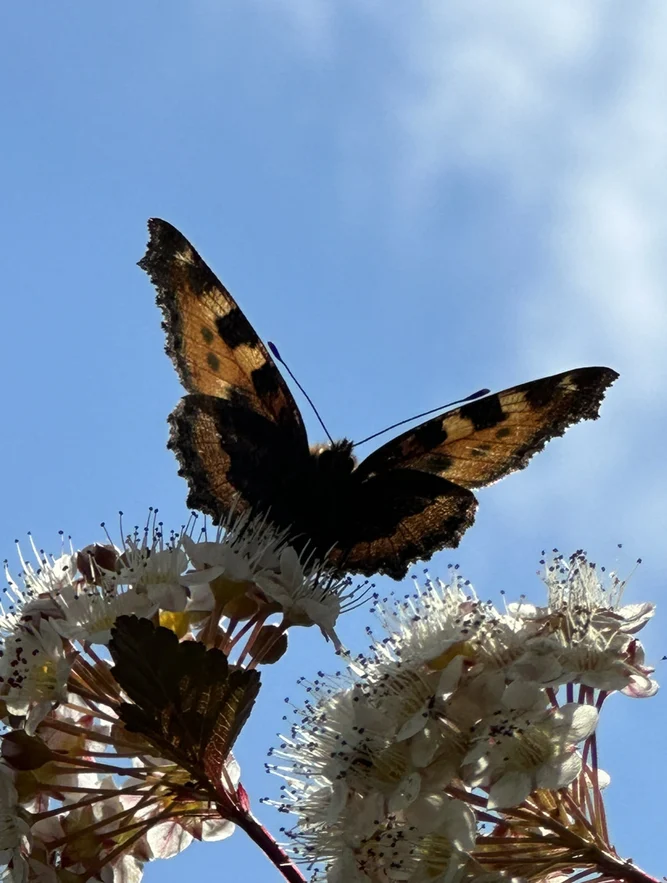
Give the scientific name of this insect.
Aglais urticae
